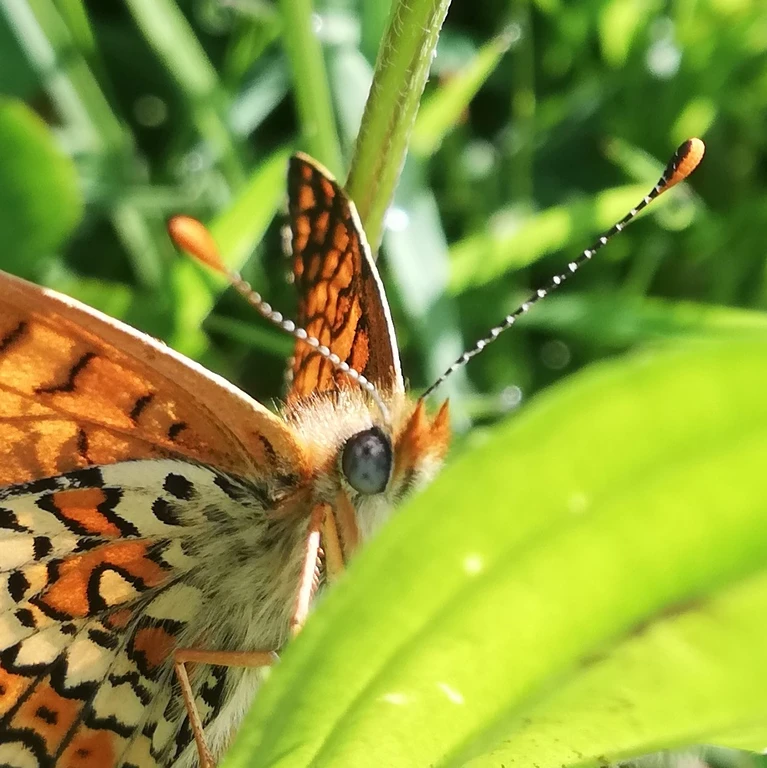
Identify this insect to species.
Melitaea cinxia
